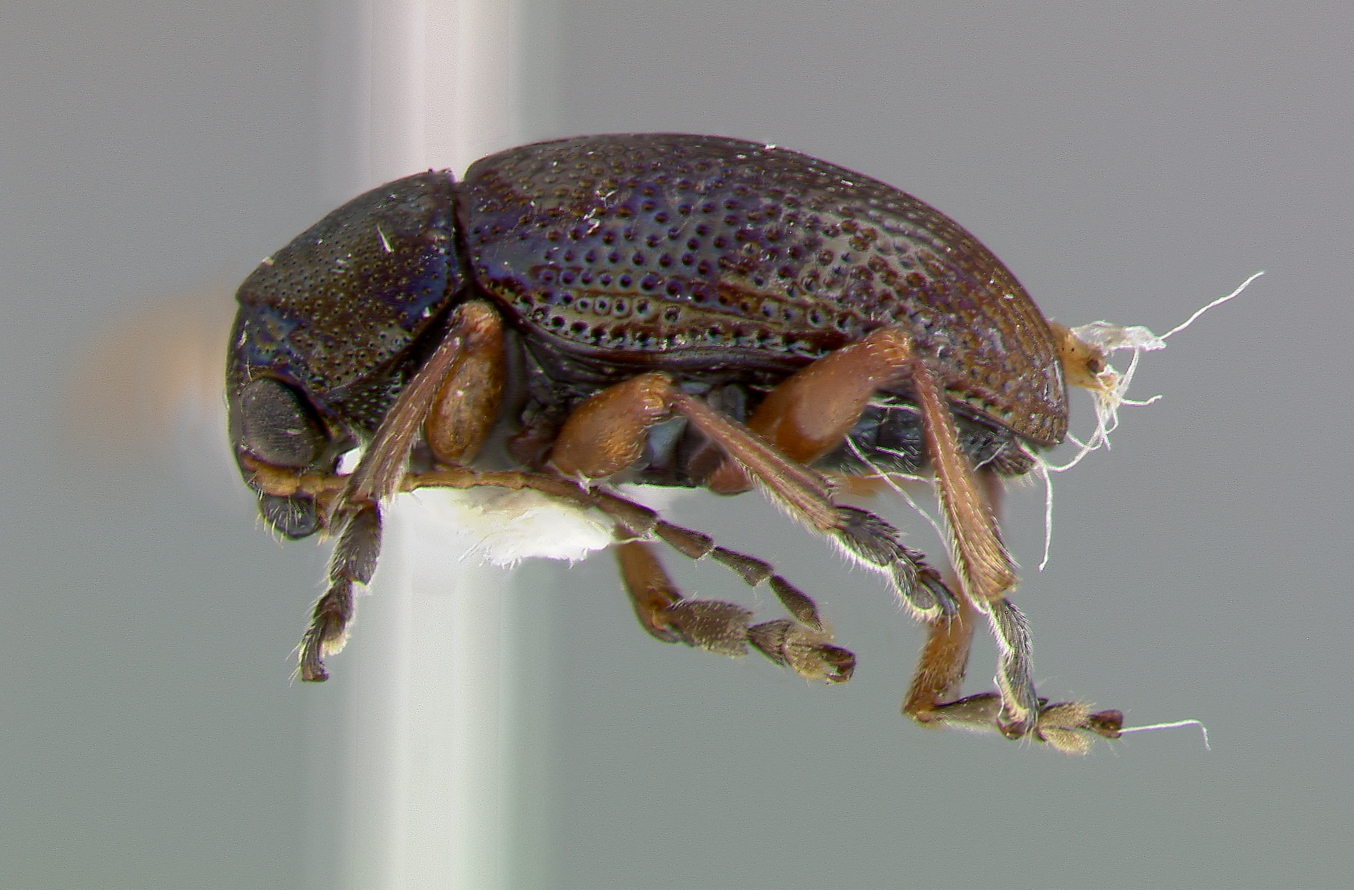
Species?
Colaspis luciae
